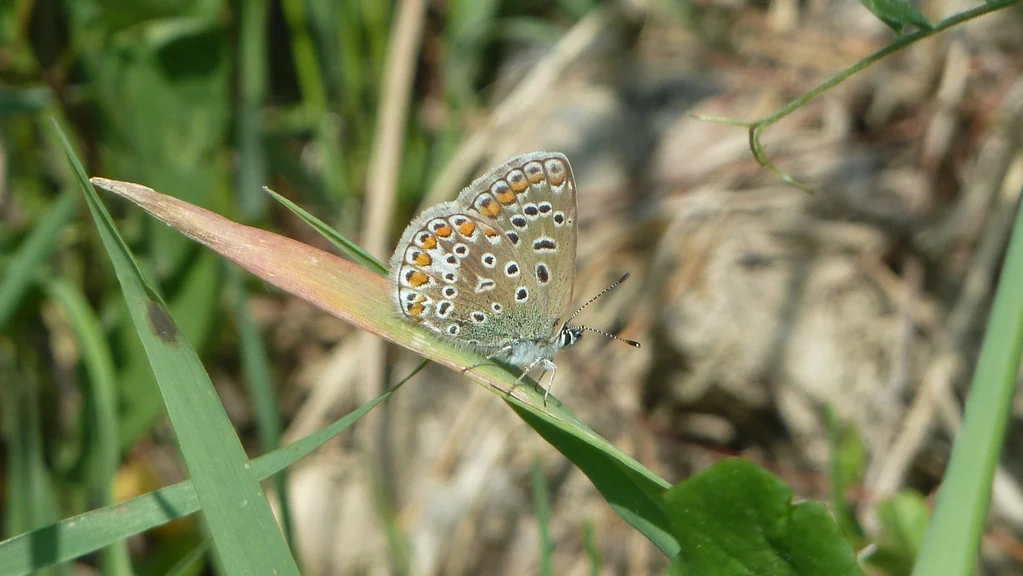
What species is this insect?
Polyommatus icarus
